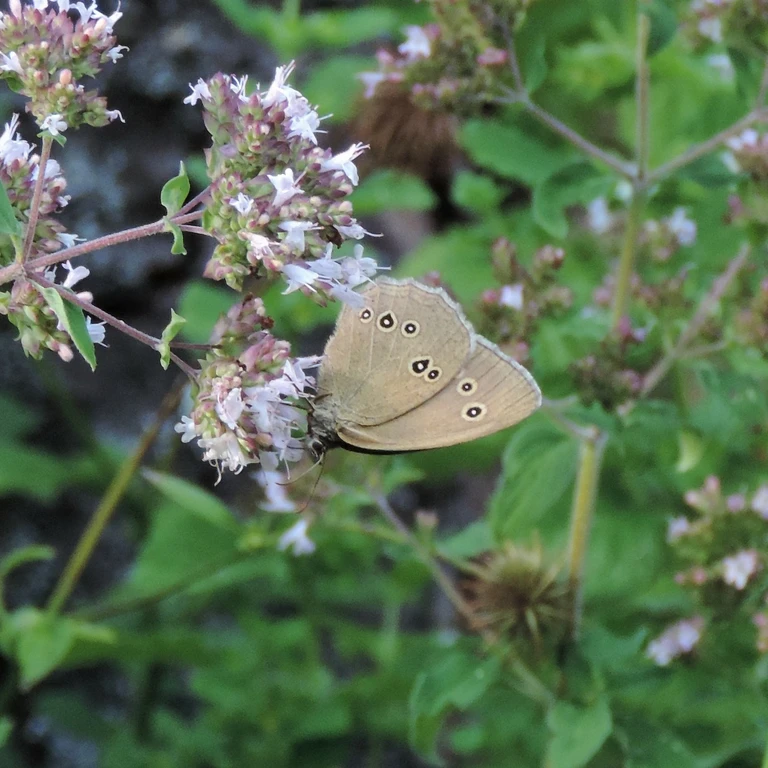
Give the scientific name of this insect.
Aphantopus hyperantus
